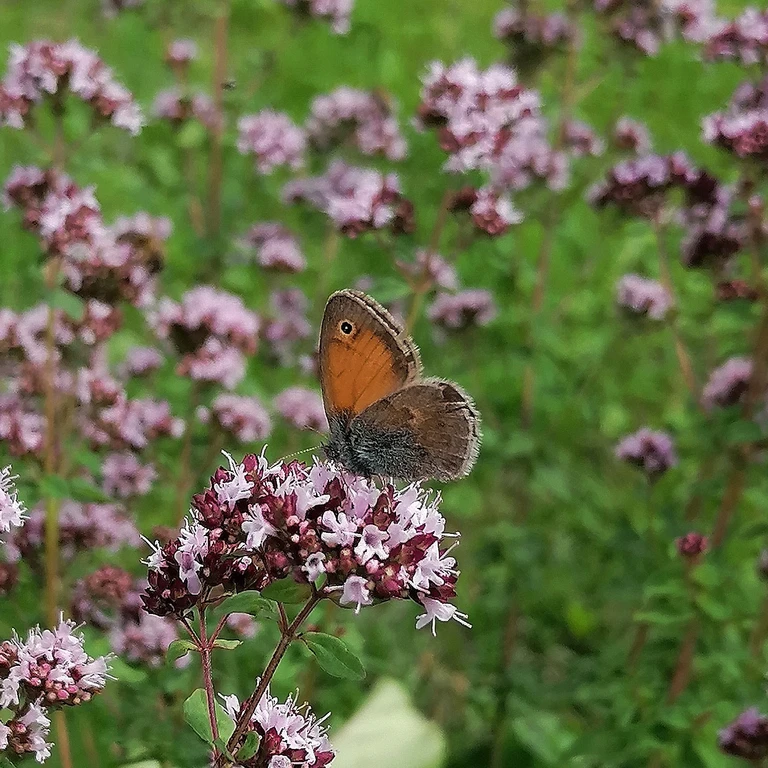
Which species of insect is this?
Coenonympha pamphilus
